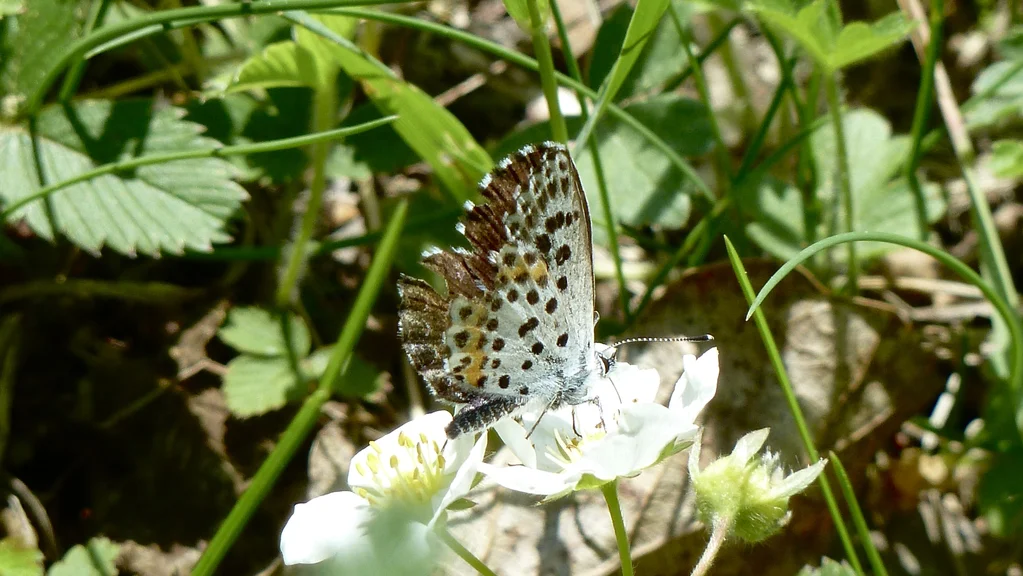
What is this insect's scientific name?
Scolitantides orion
